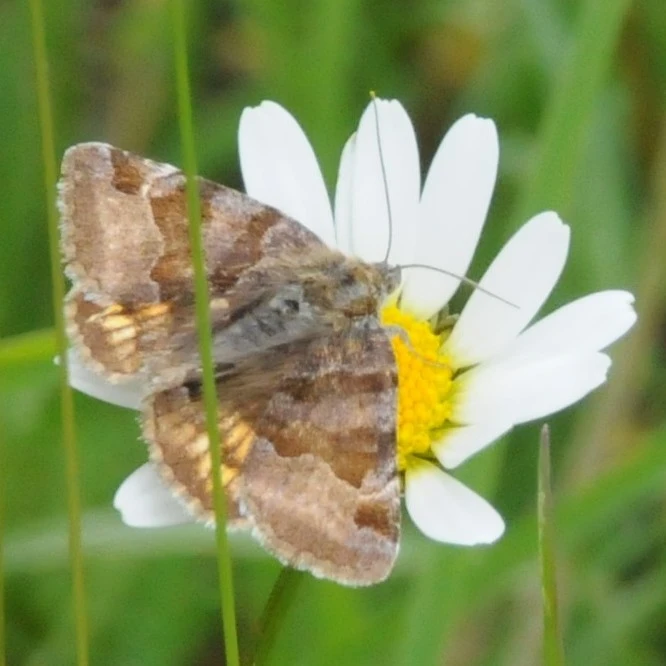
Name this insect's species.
Euclidia glyphica
